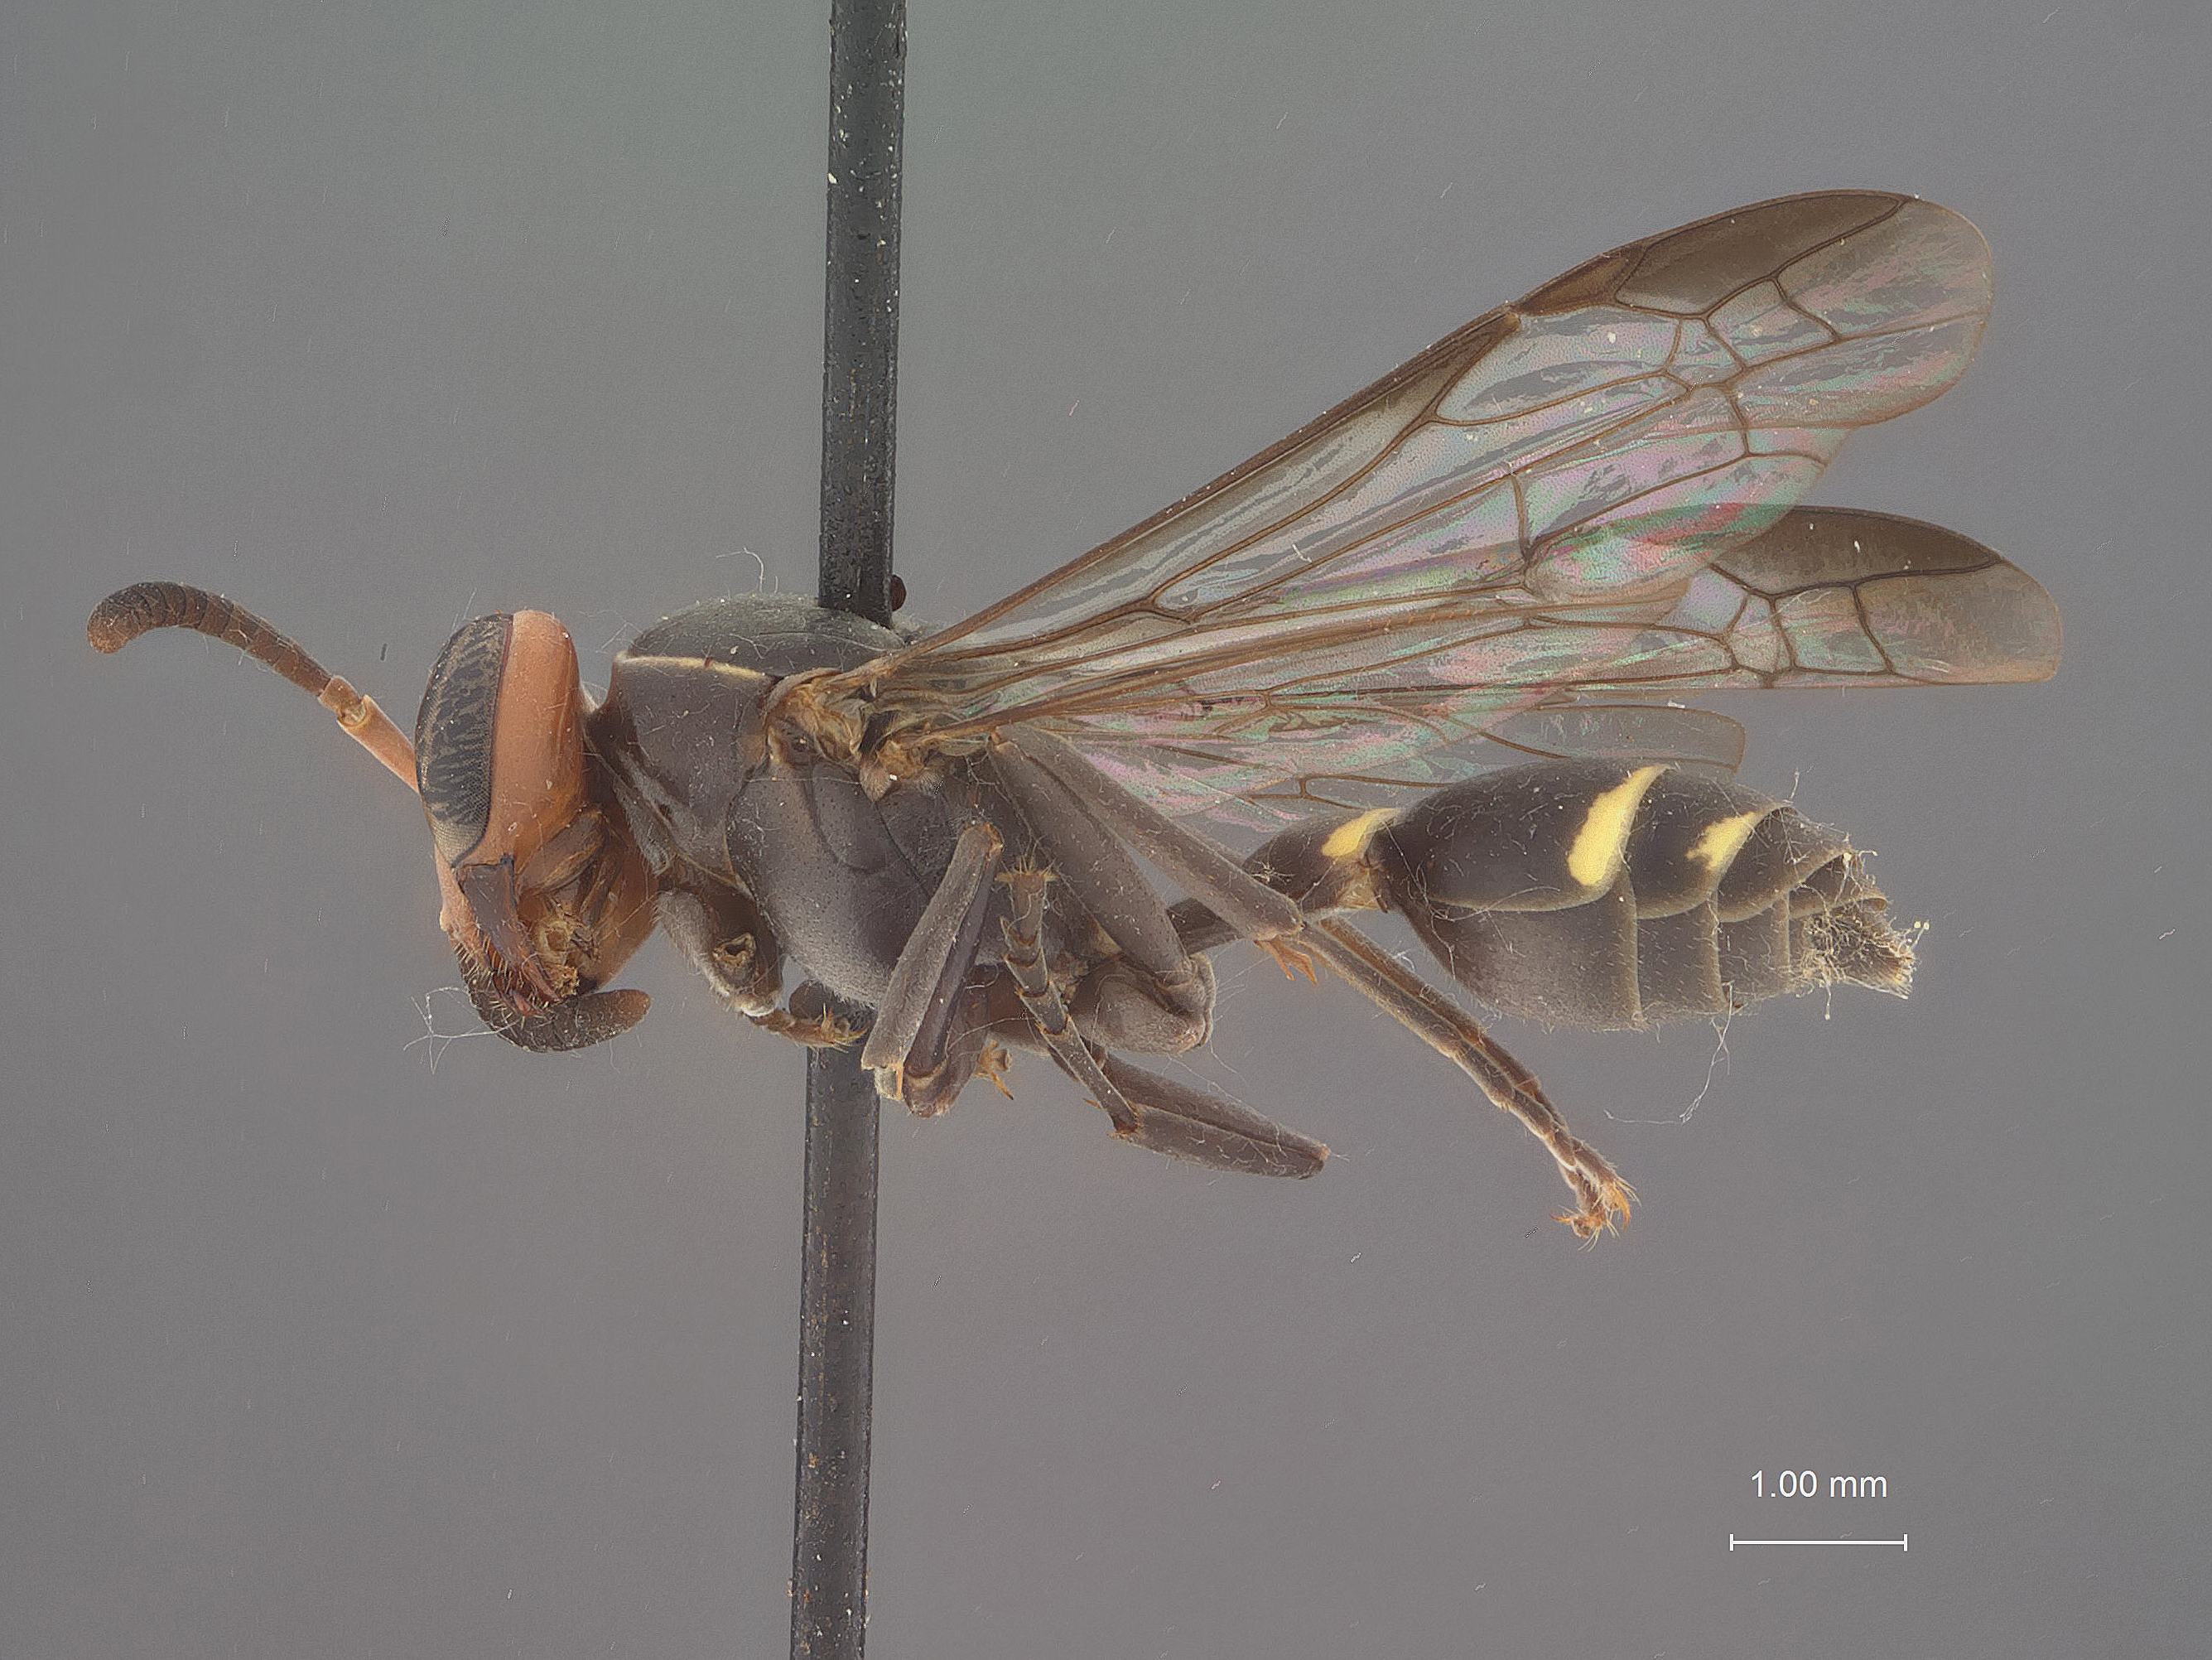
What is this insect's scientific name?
Polybia ruficeps
